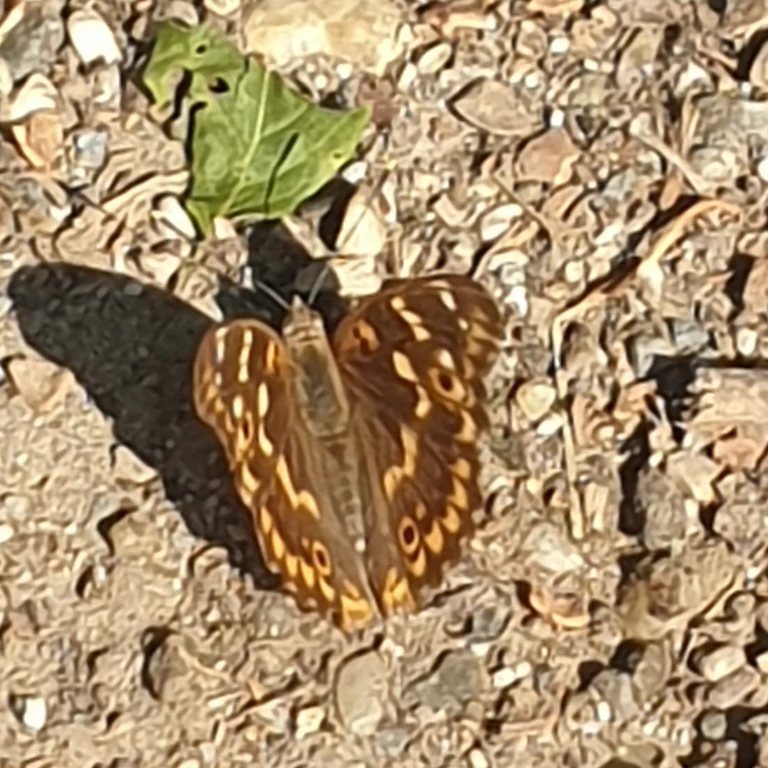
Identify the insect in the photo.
Apatura ilia
